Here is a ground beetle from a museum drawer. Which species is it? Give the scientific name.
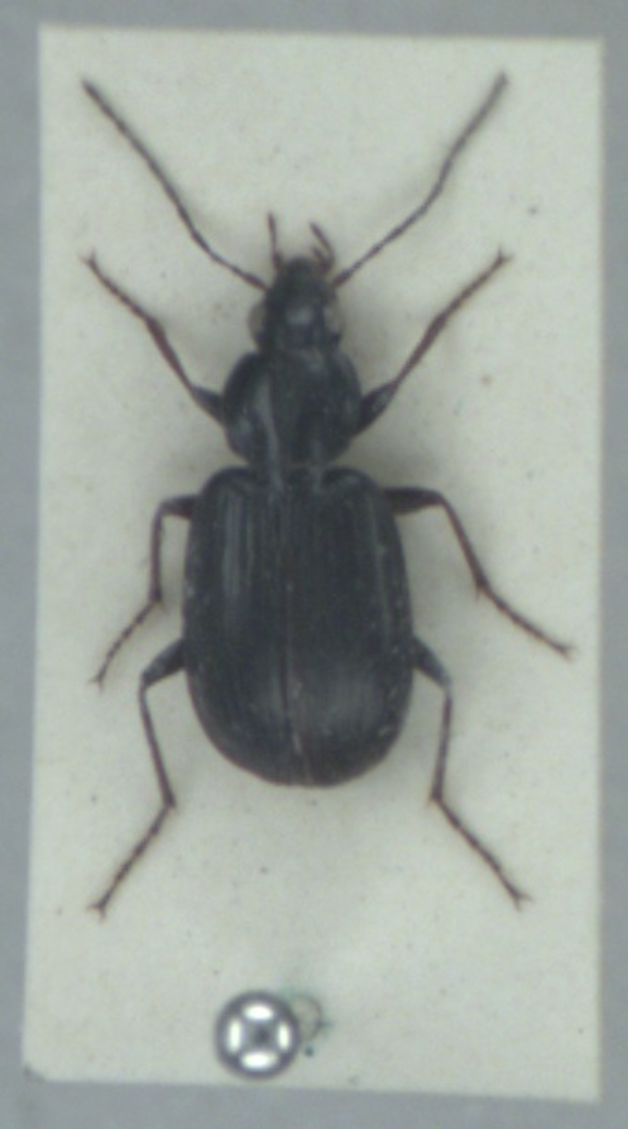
Agonum nigrum
